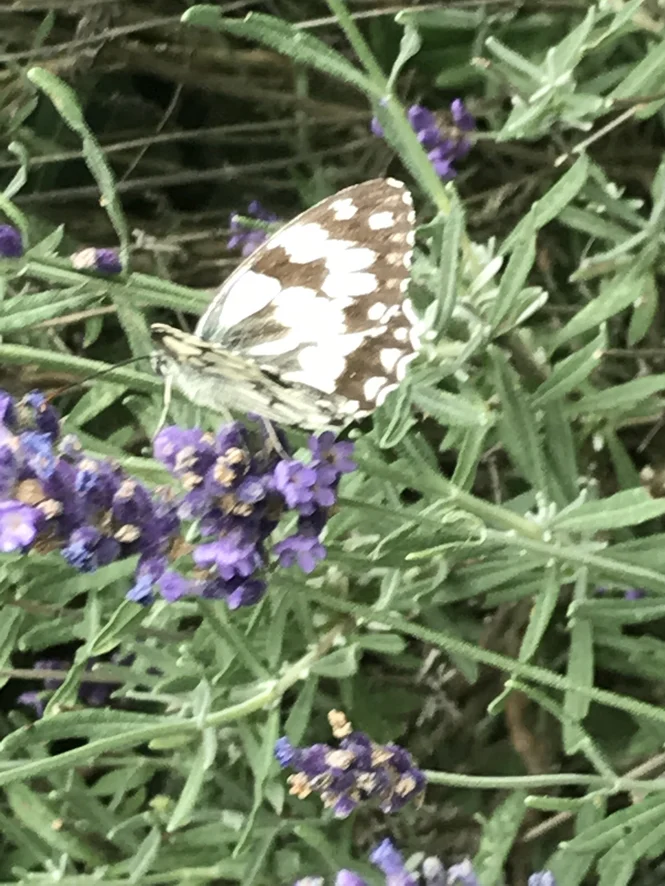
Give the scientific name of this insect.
Melanargia galathea
